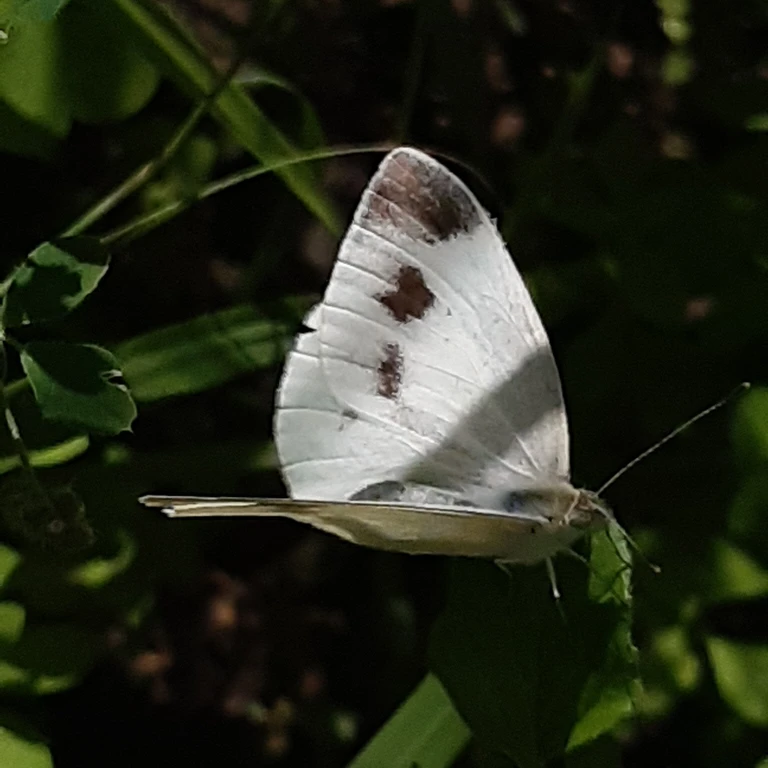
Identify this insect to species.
Pieris mannii
